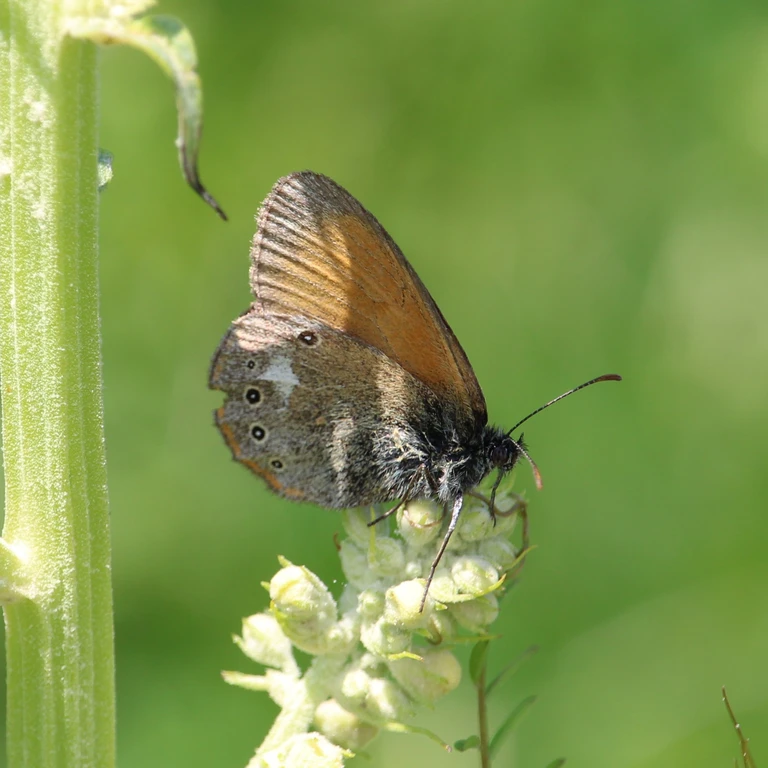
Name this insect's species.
Coenonympha glycerion (also Coenonympha iphis)
